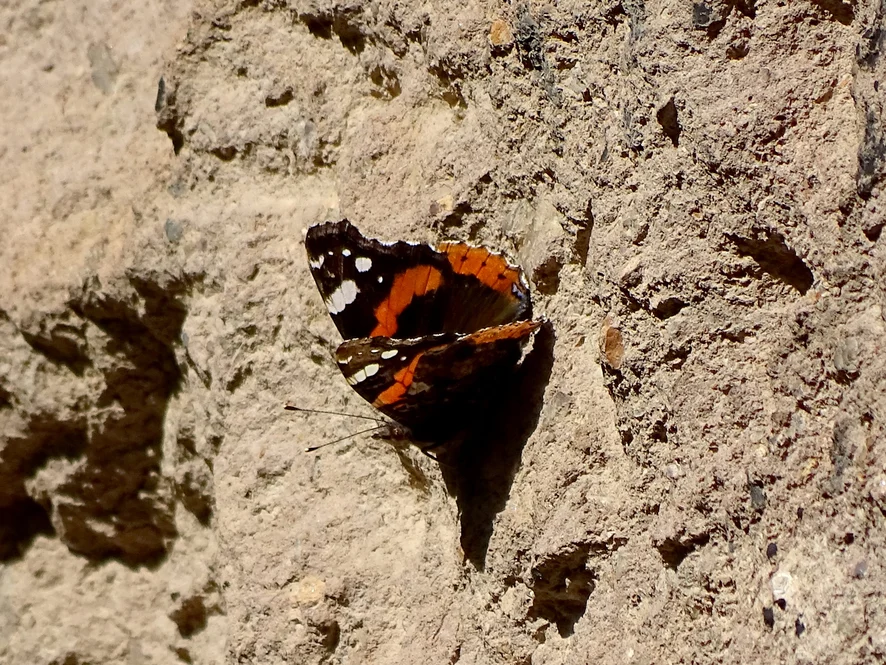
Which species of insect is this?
Vanessa atalanta
